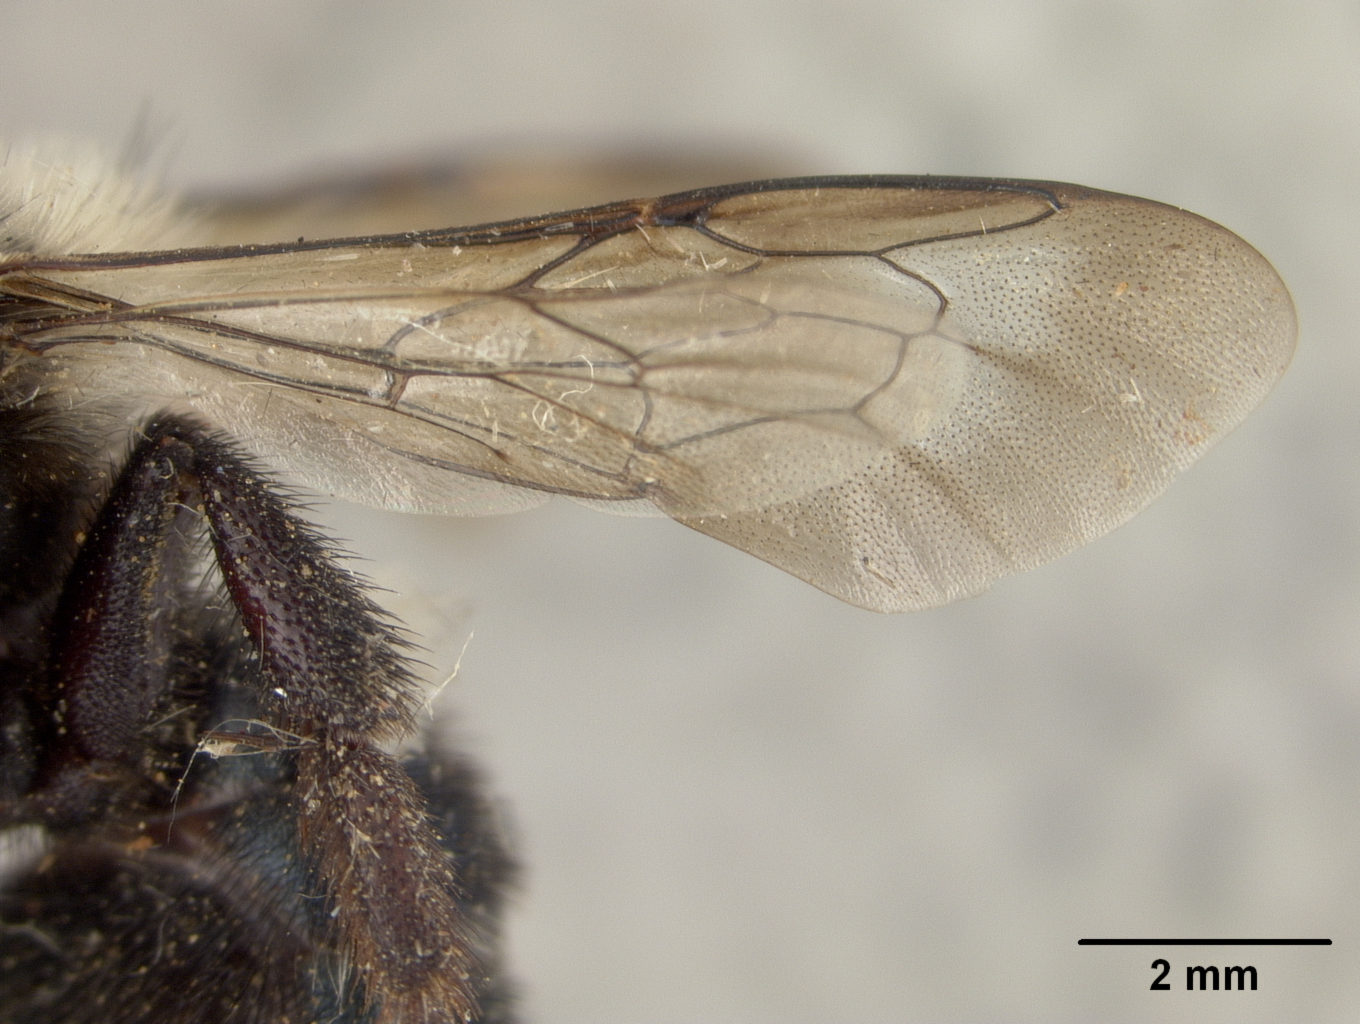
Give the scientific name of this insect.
Osmia pascoensis
